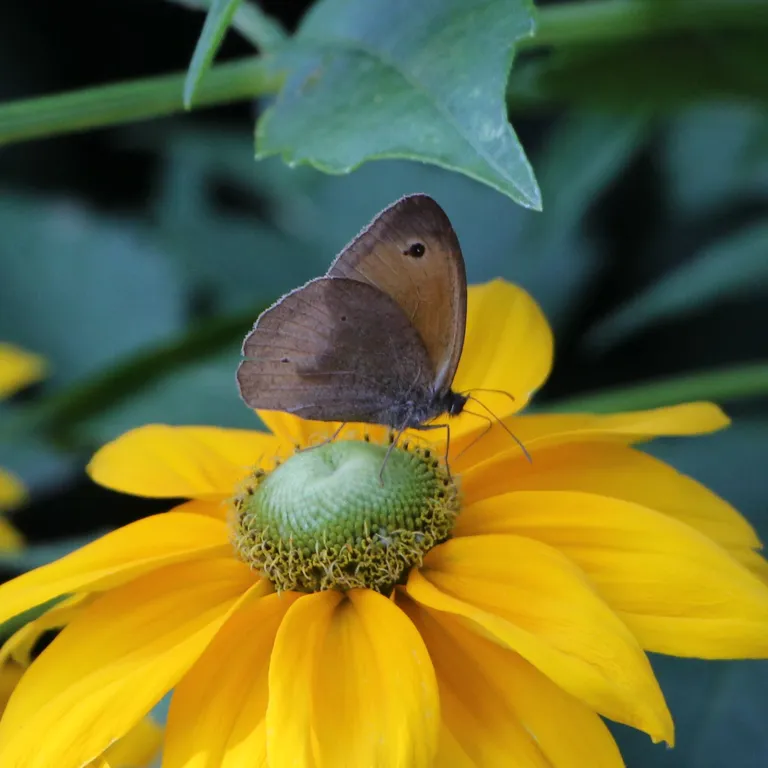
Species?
Maniola jurtina
